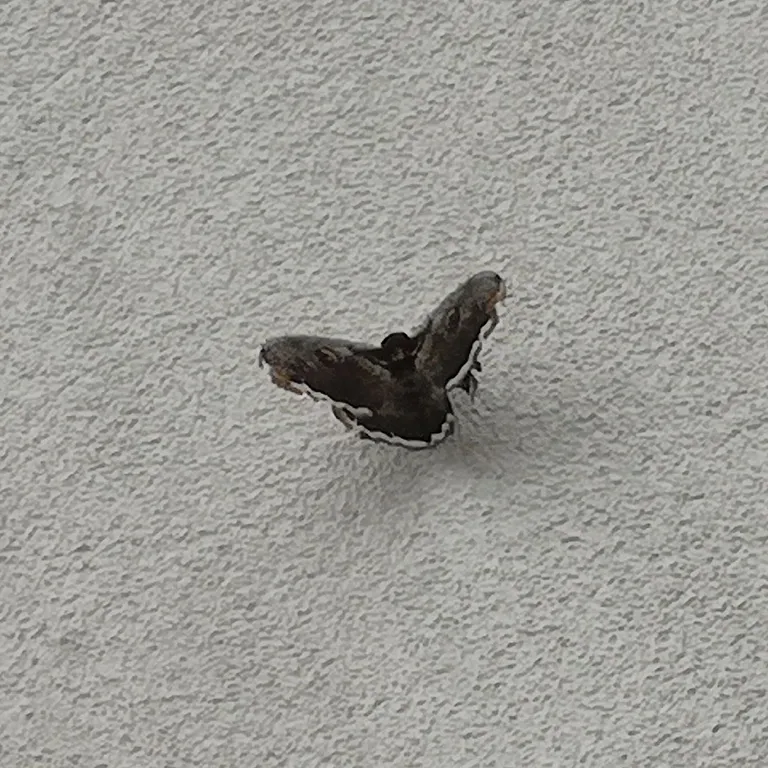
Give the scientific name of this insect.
Saturnia pyri
